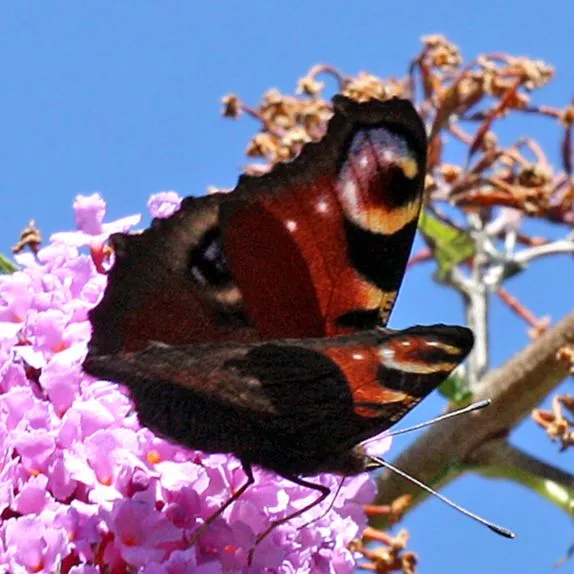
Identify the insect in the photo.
Aglais io
